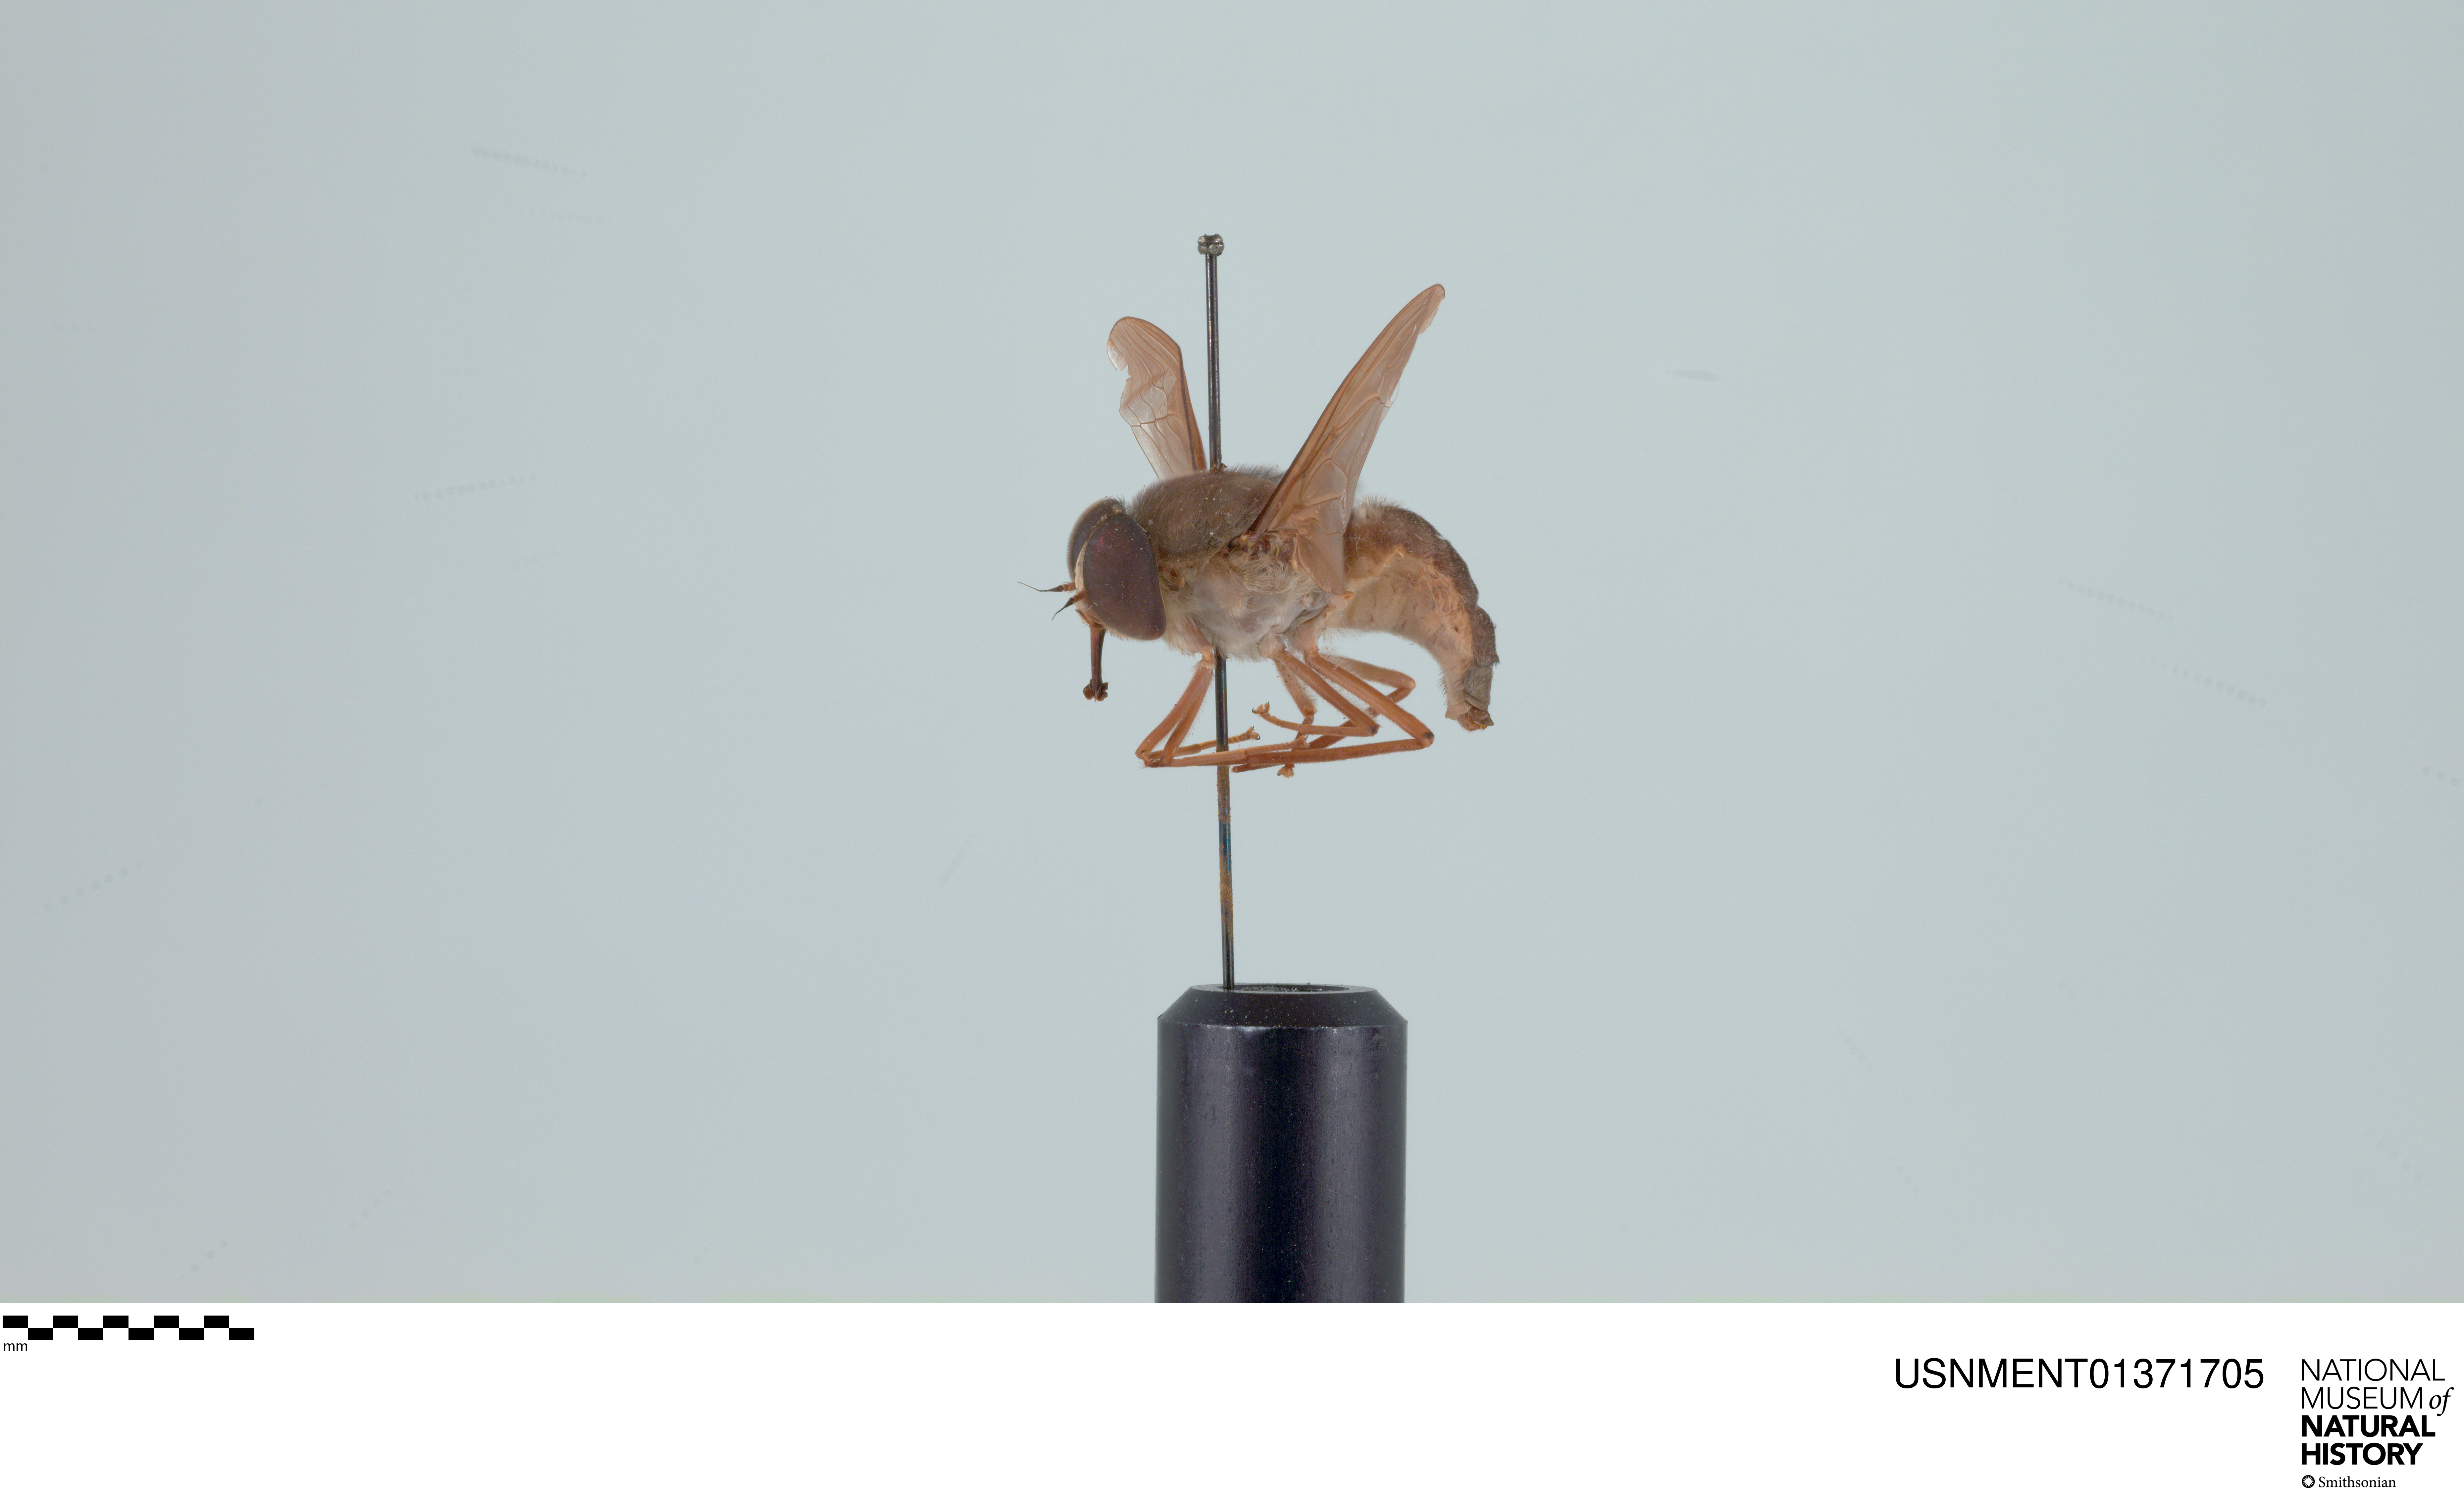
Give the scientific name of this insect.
Trichophthalma novaehollandiae
